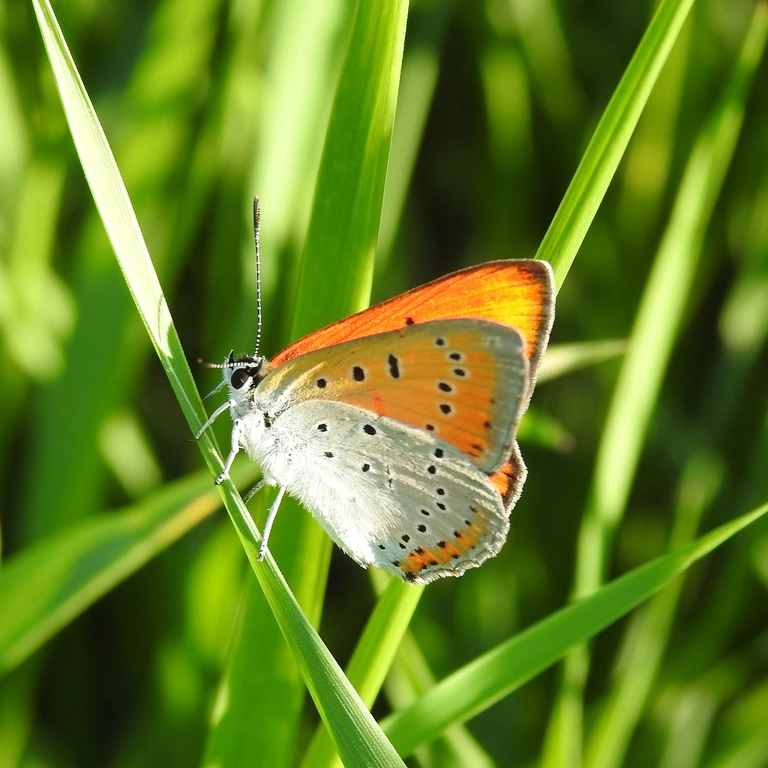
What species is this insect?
Lycaena dispar
